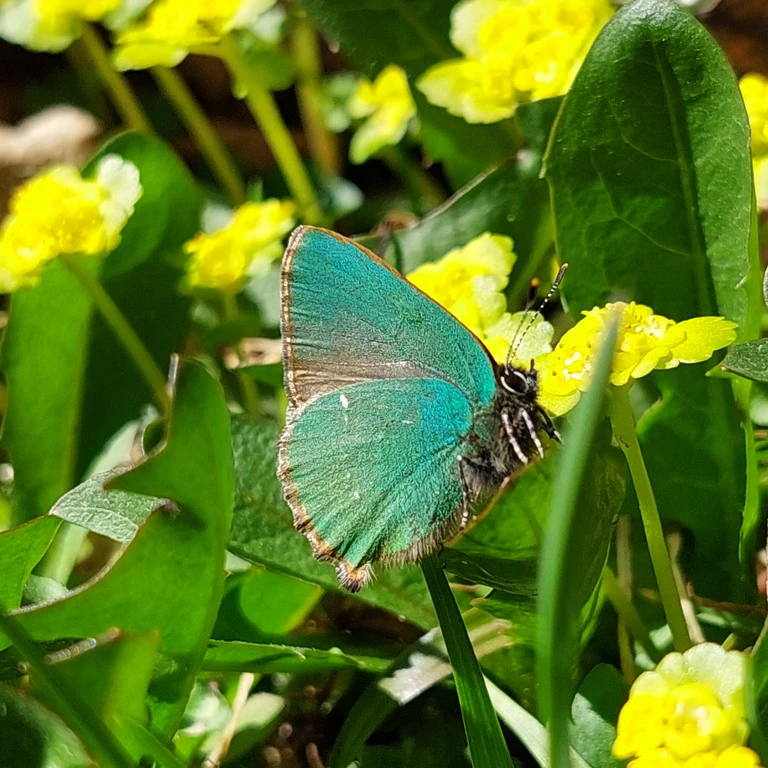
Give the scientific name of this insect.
Callophrys rubi
